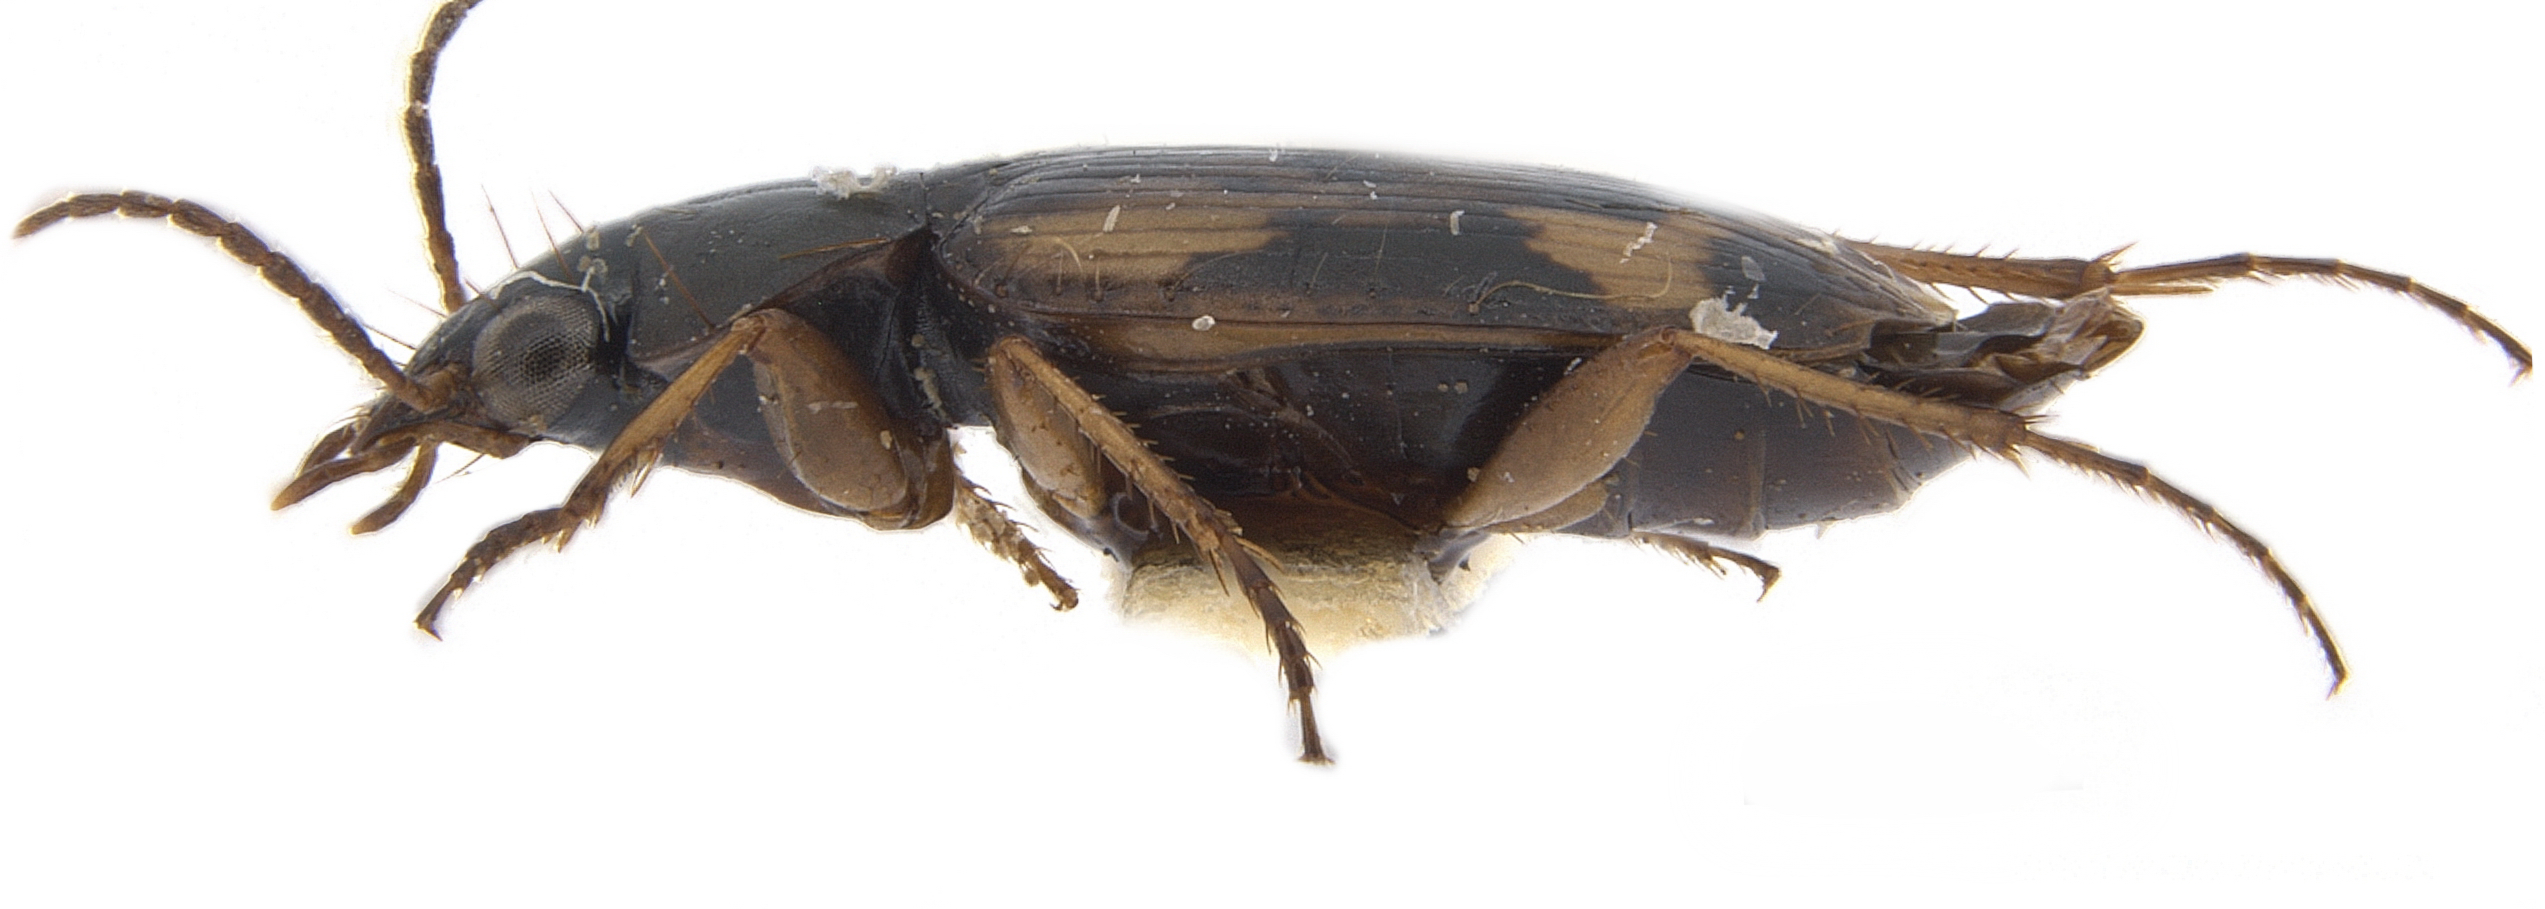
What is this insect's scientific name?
Tetragonoderus fasciatus
